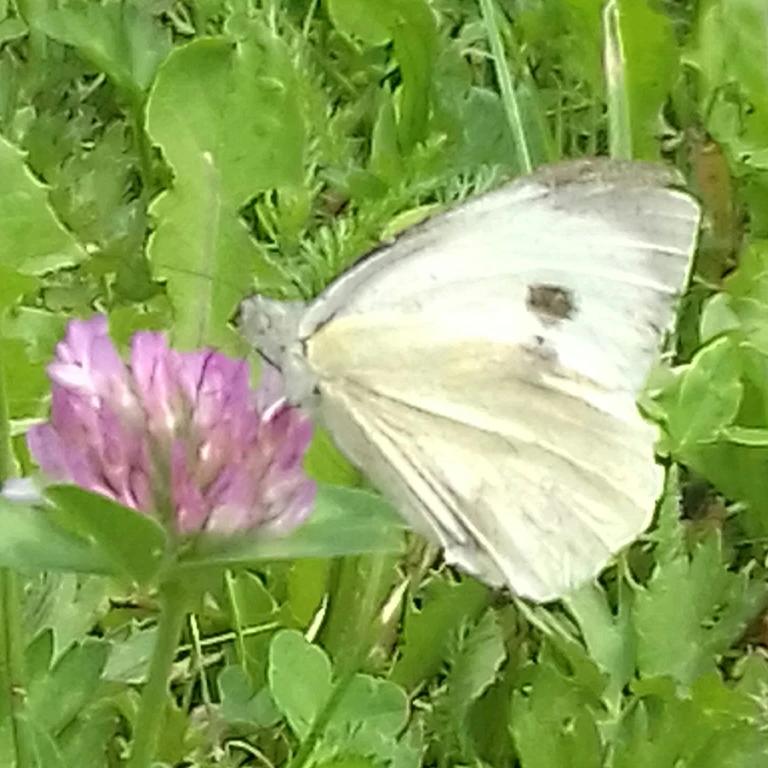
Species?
Pieris brassicae
